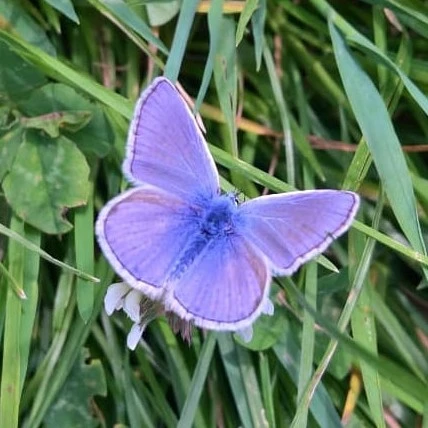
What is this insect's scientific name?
Polyommatus icarus
